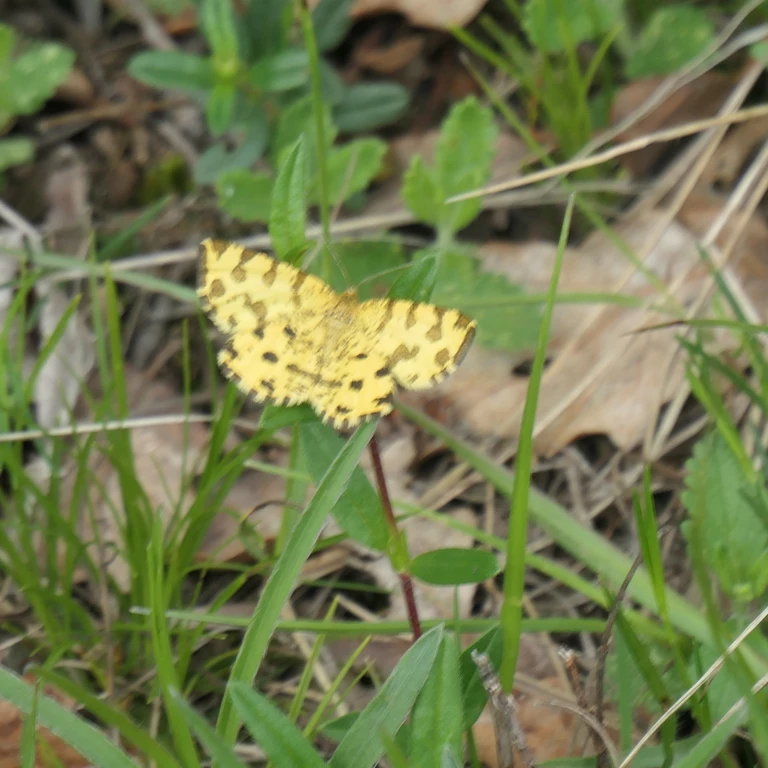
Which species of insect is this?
Pseudopanthera macularia
